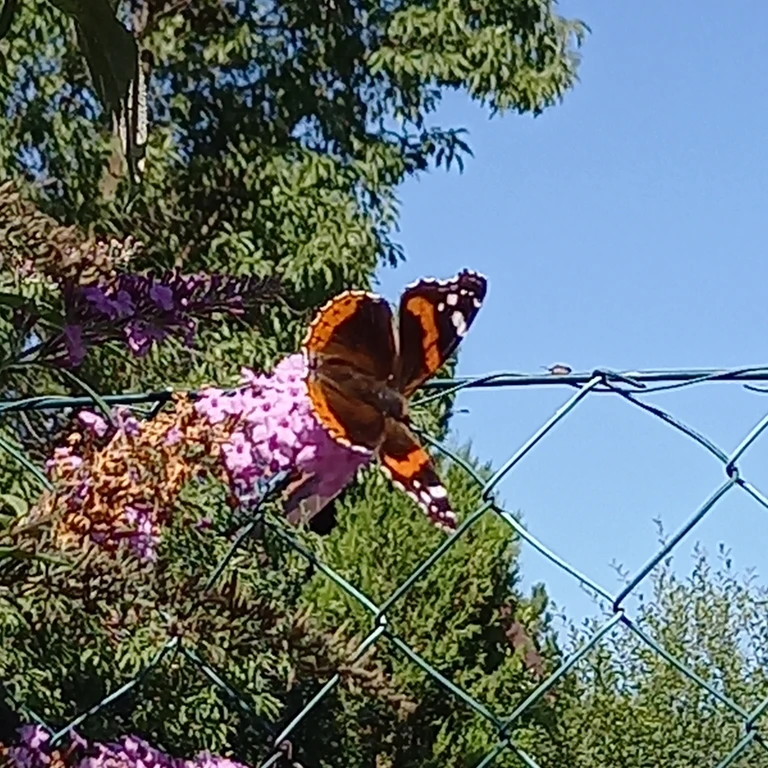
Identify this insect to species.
Vanessa atalanta
